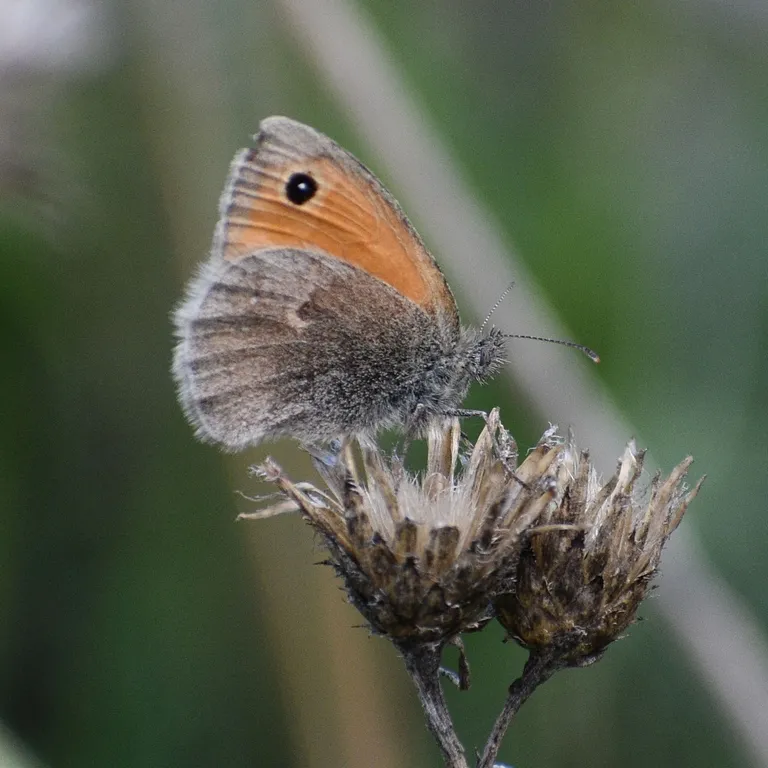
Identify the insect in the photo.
Coenonympha pamphilus
